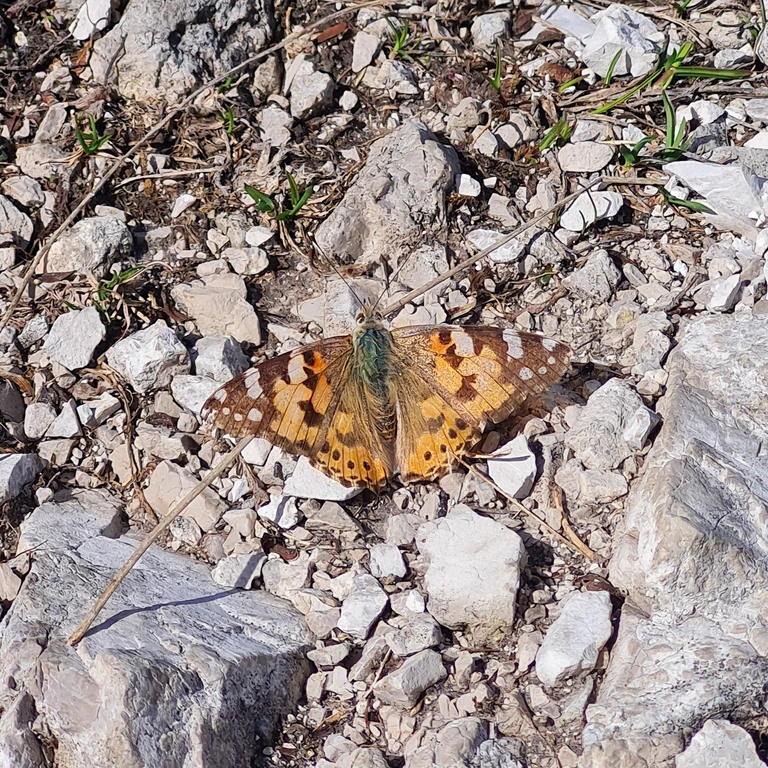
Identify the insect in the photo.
Vanessa cardui
